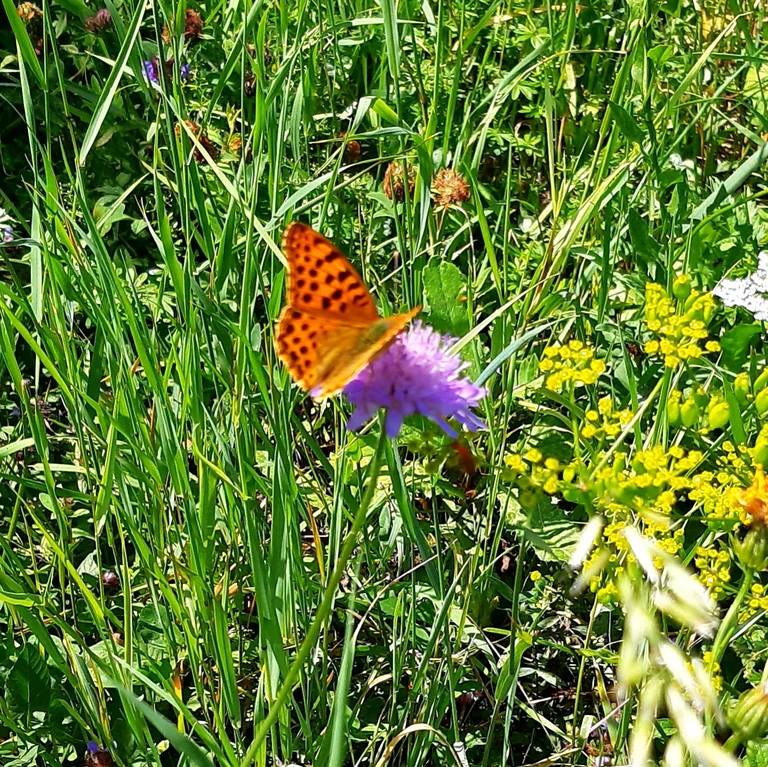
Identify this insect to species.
Issoria lathonia
